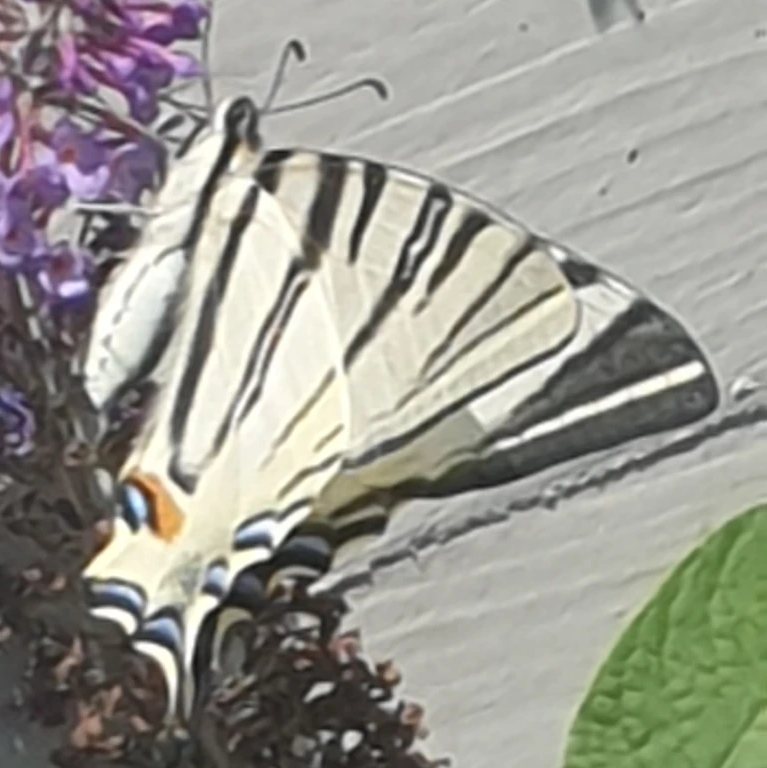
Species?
Iphiclides podalirius
